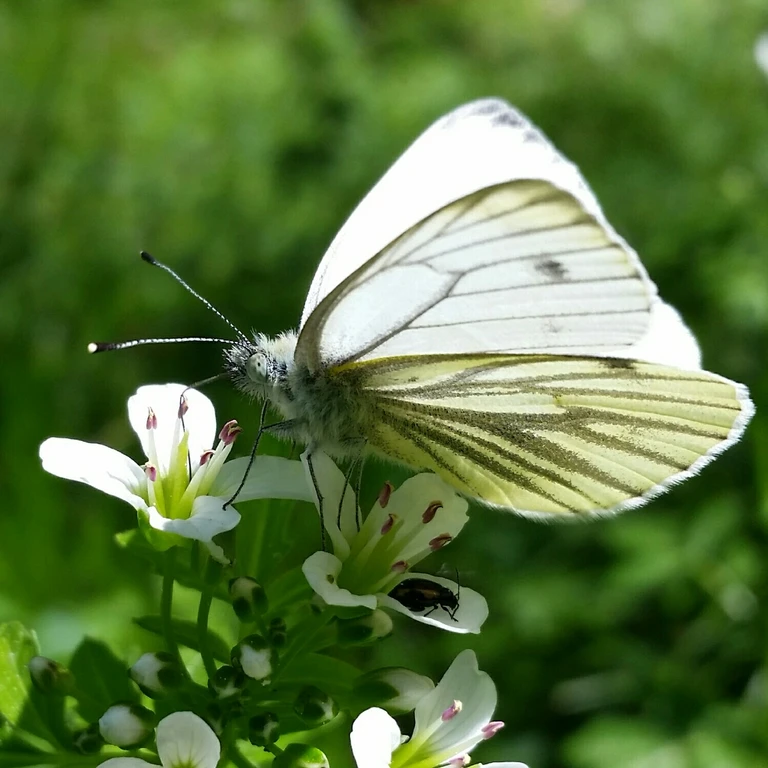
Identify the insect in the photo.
Pieris napi
